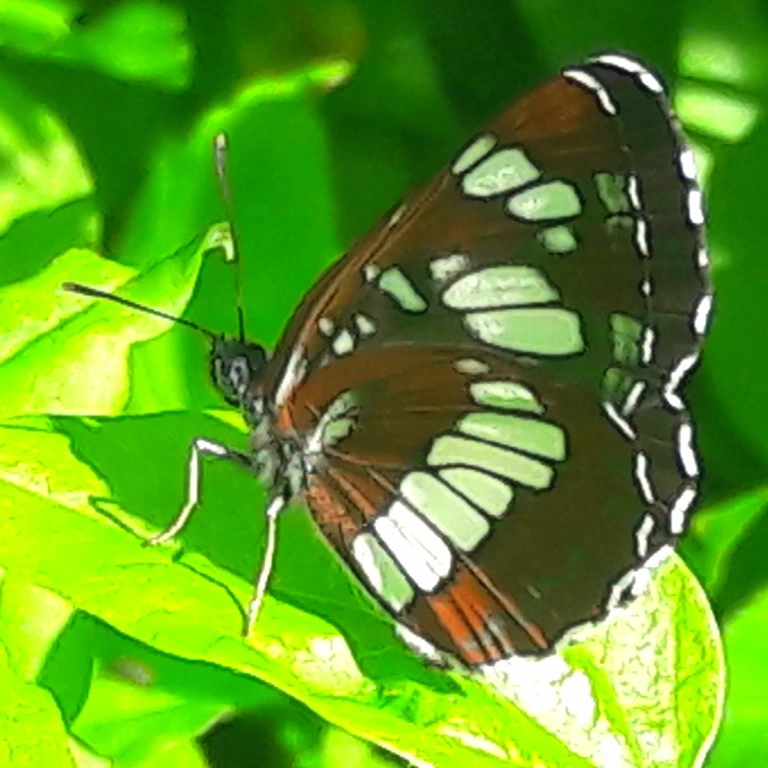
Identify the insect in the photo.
Neptis rivularis
